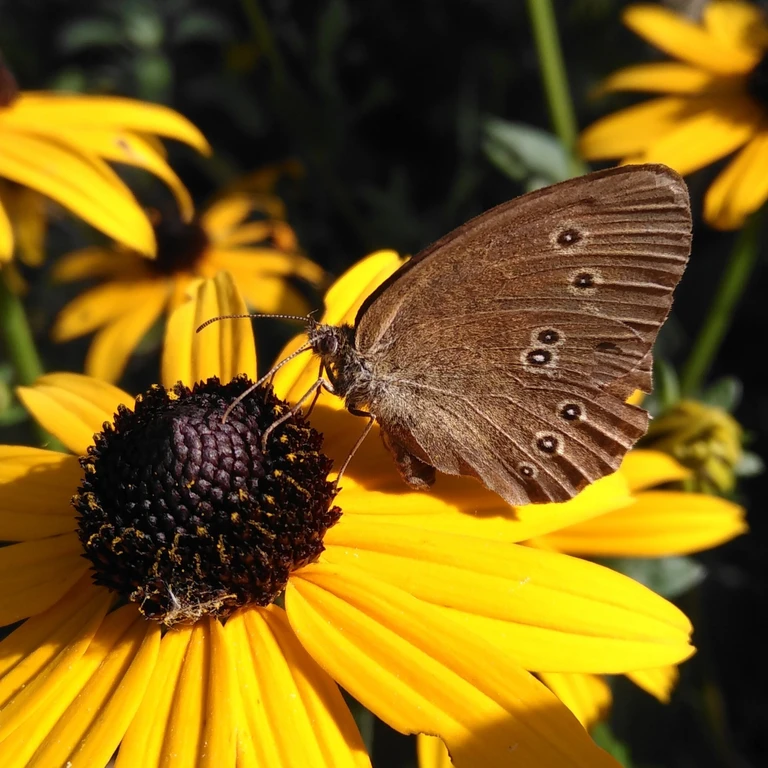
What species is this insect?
Aphantopus hyperantus
